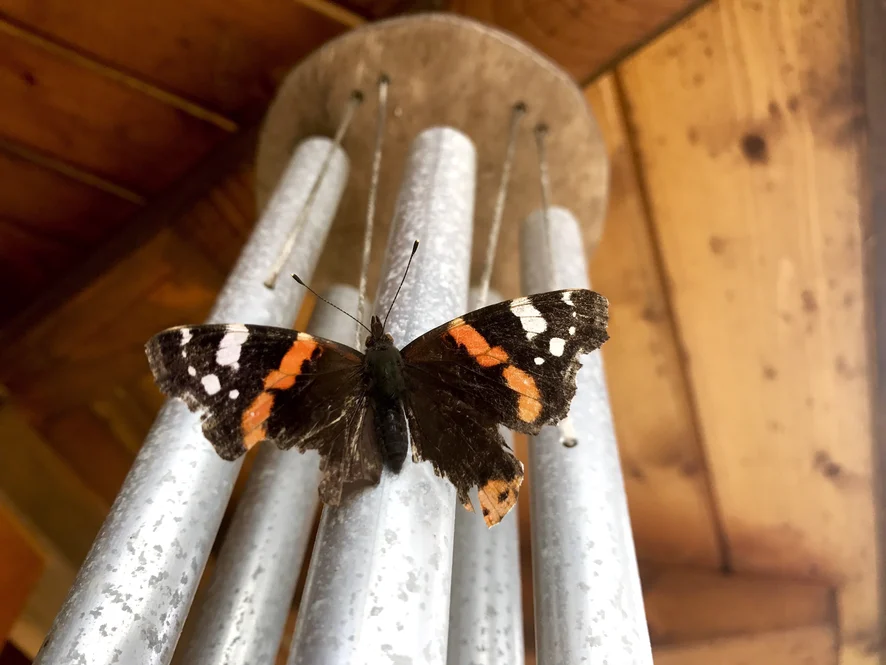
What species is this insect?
Vanessa atalanta
